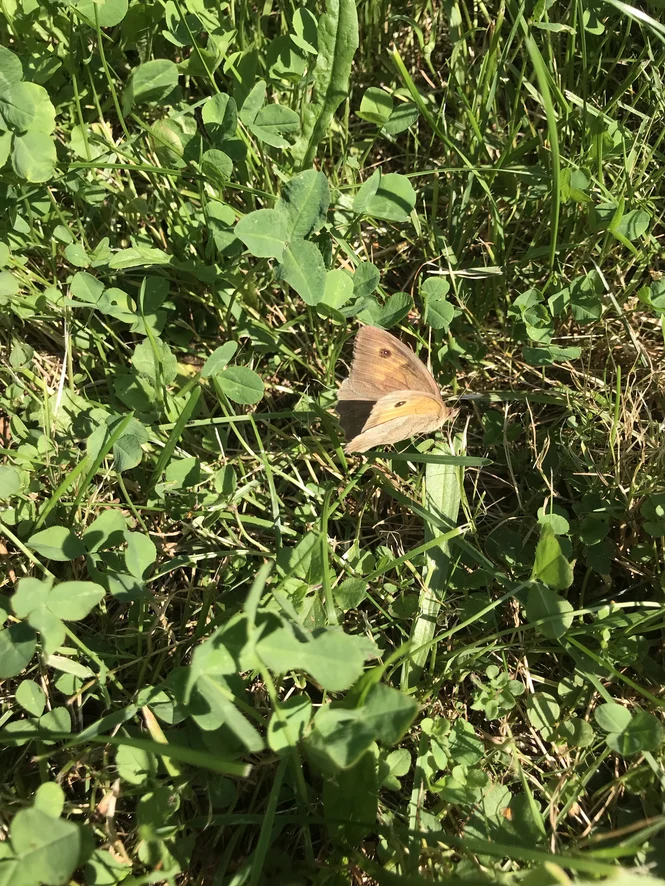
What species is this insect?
Maniola jurtina
